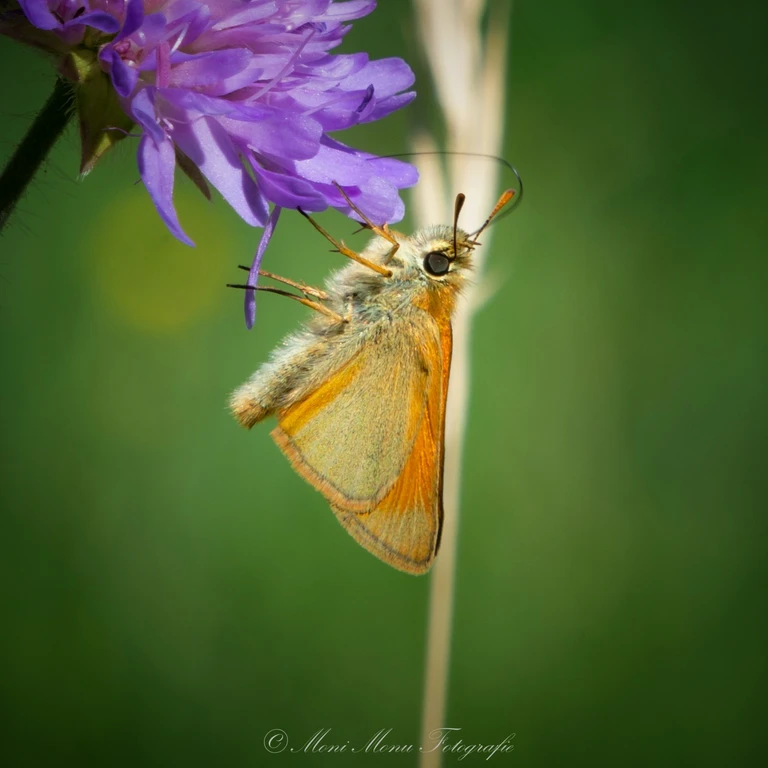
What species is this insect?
Thymelicus sylvestris
